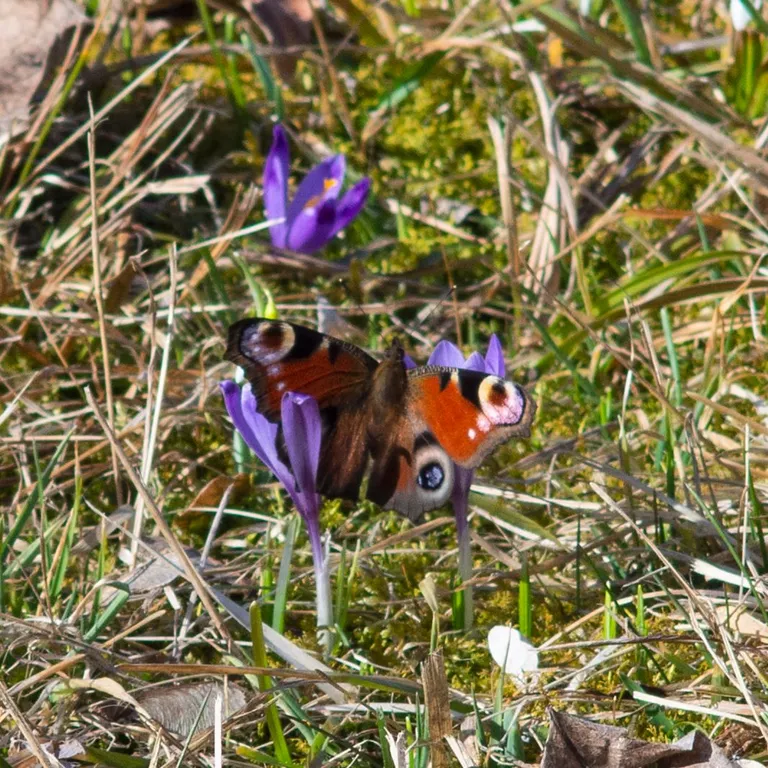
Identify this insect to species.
Aglais io
